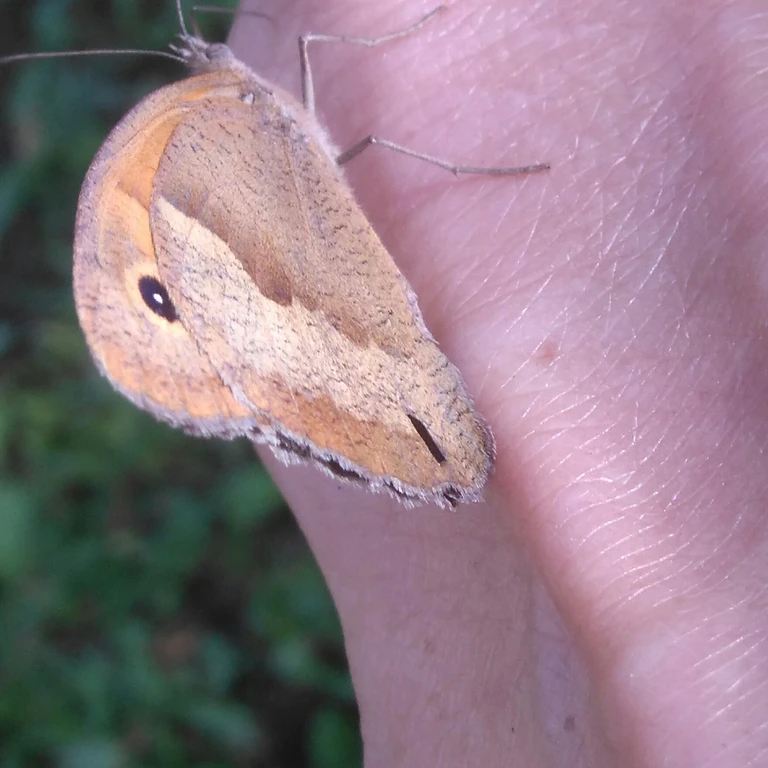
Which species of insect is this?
Maniola jurtina
